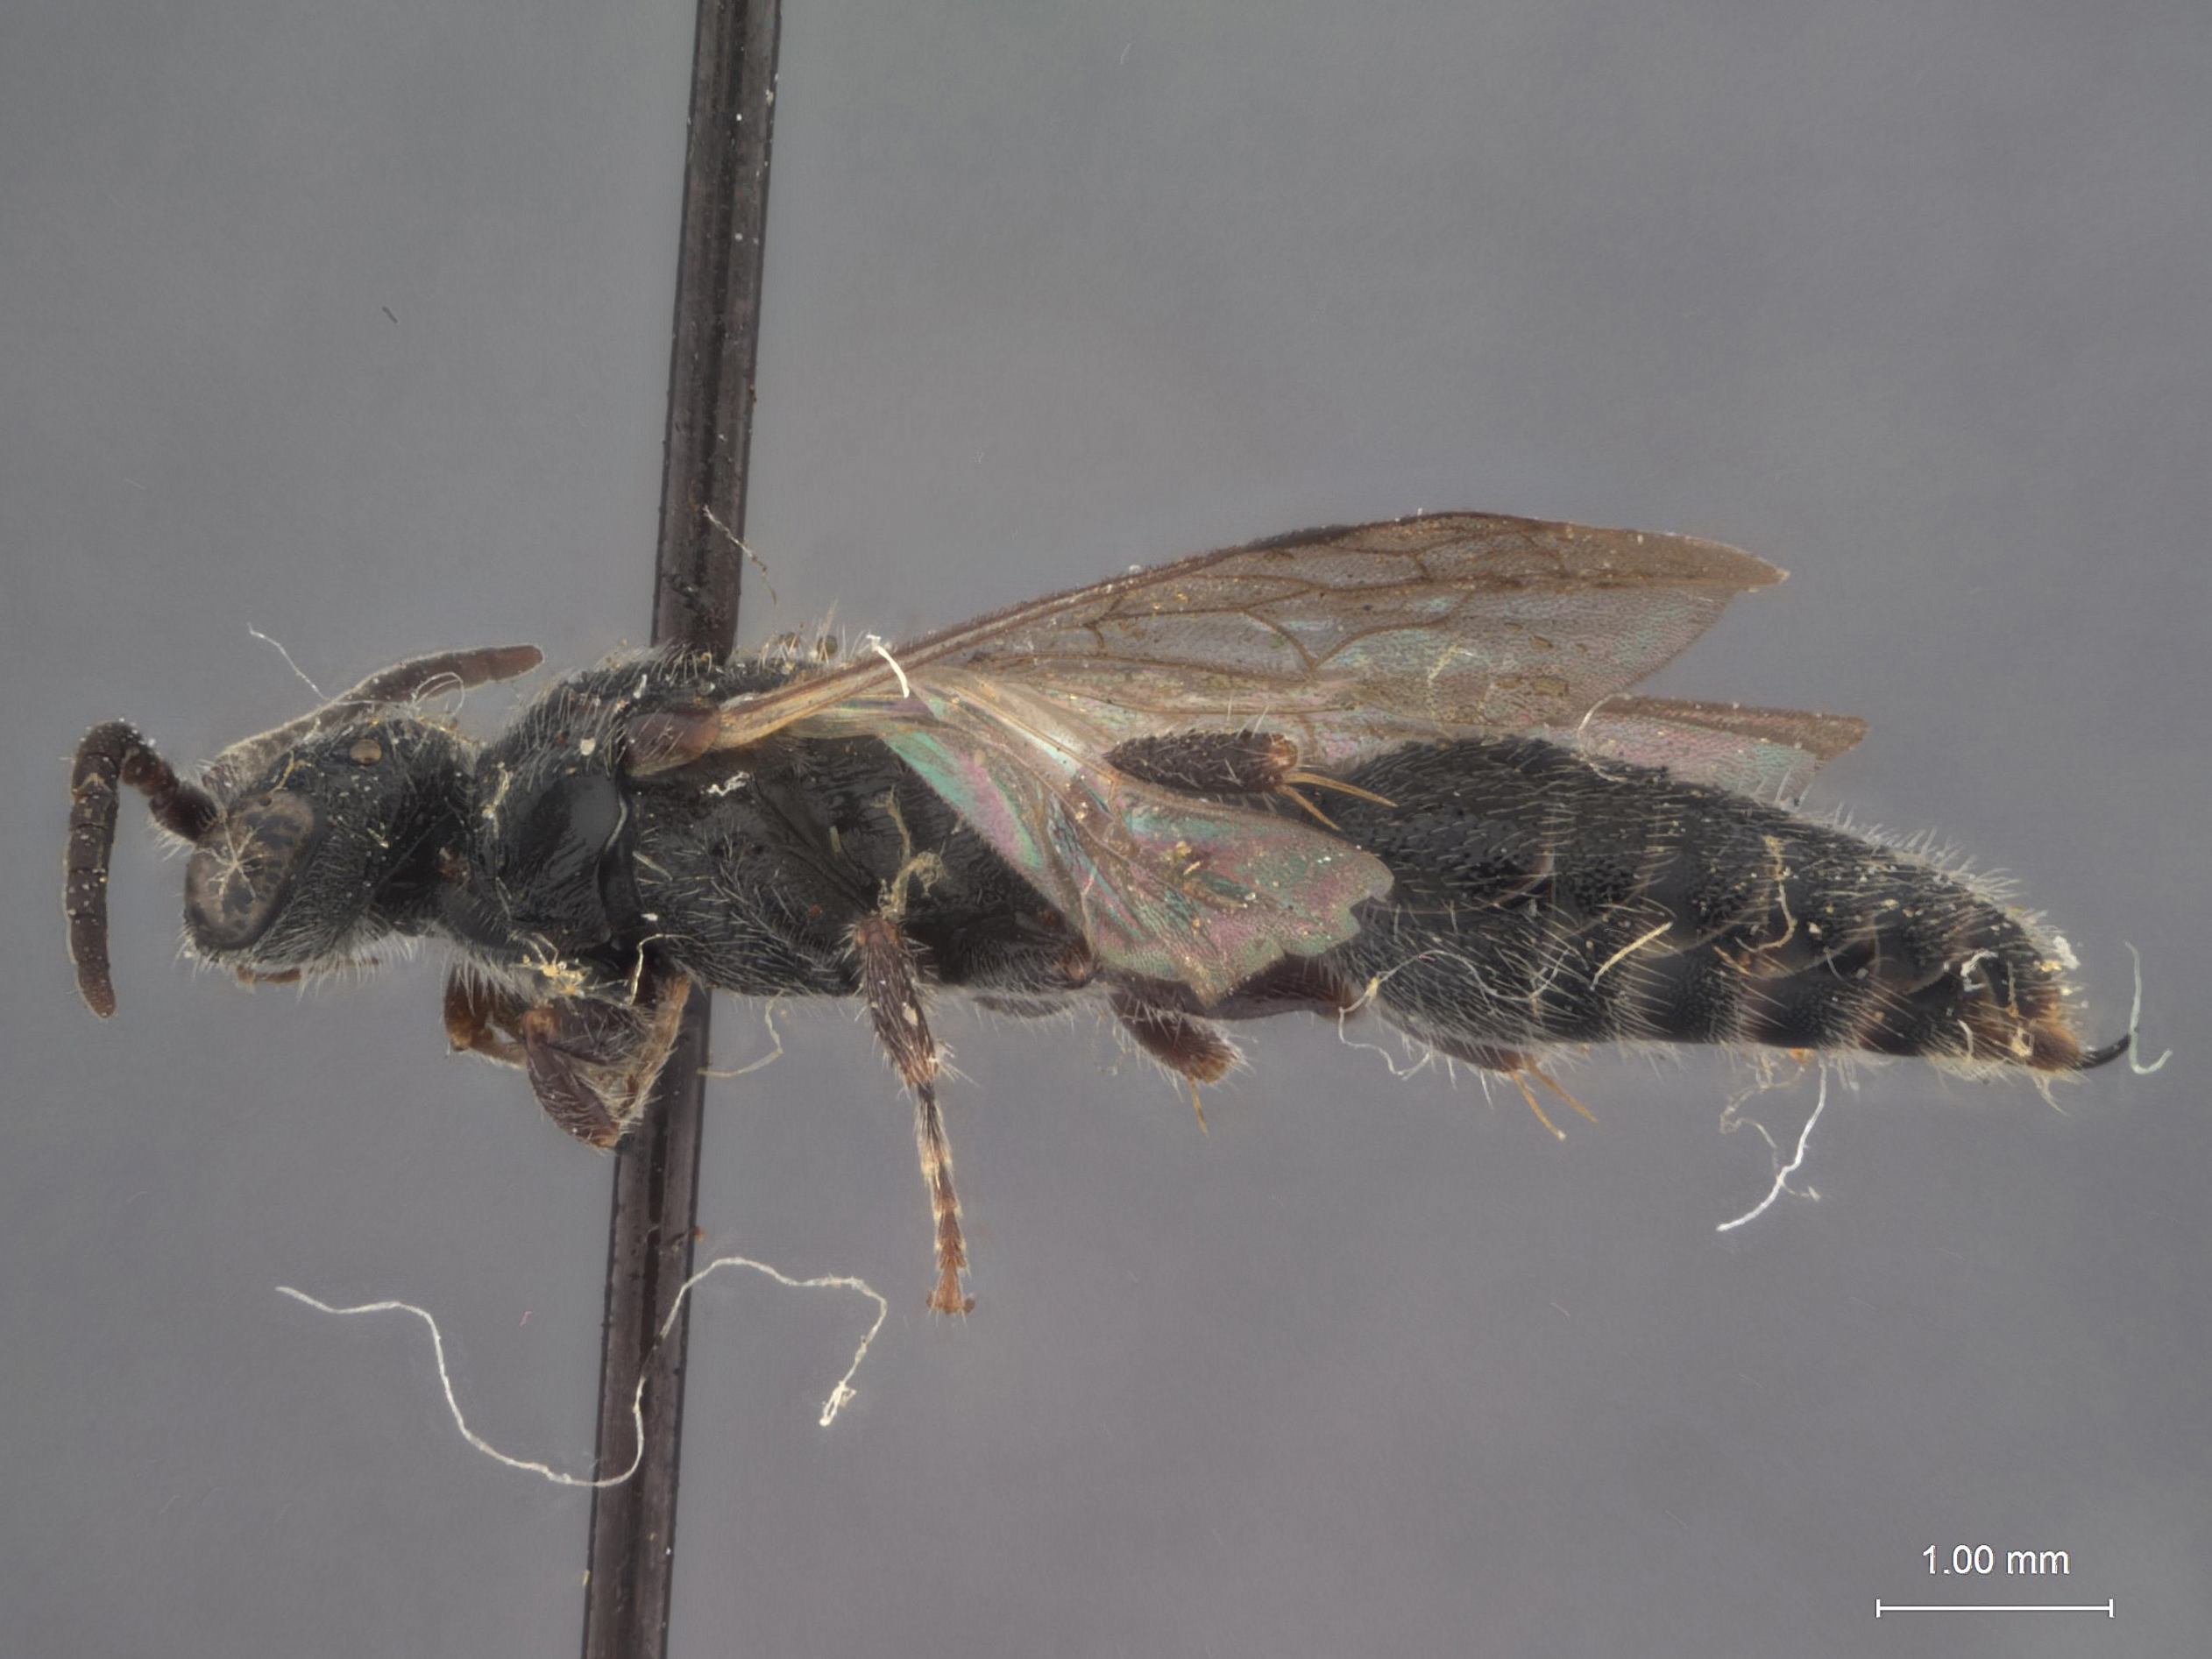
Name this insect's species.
Tiphia waldeni
